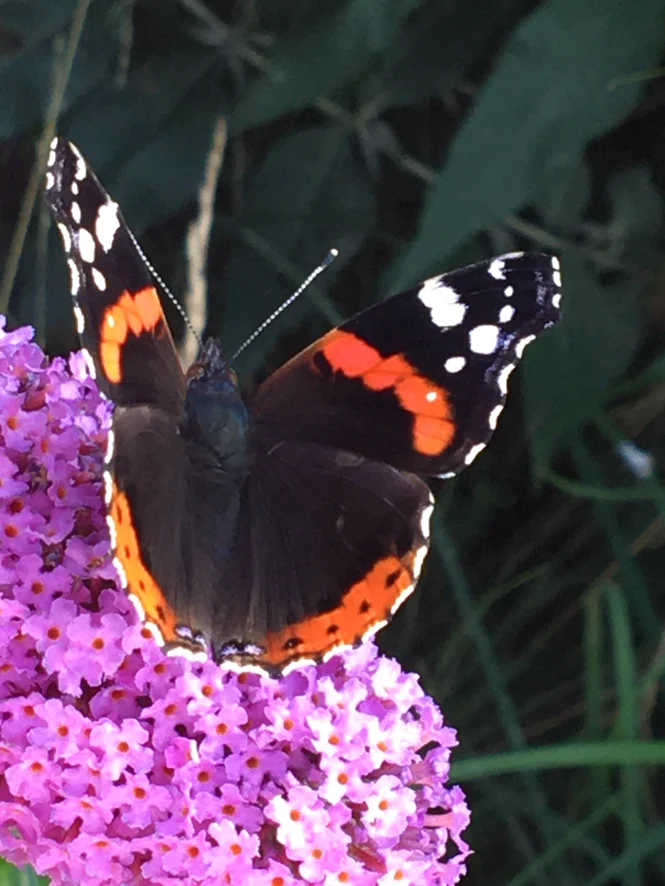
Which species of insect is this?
Vanessa atalanta
